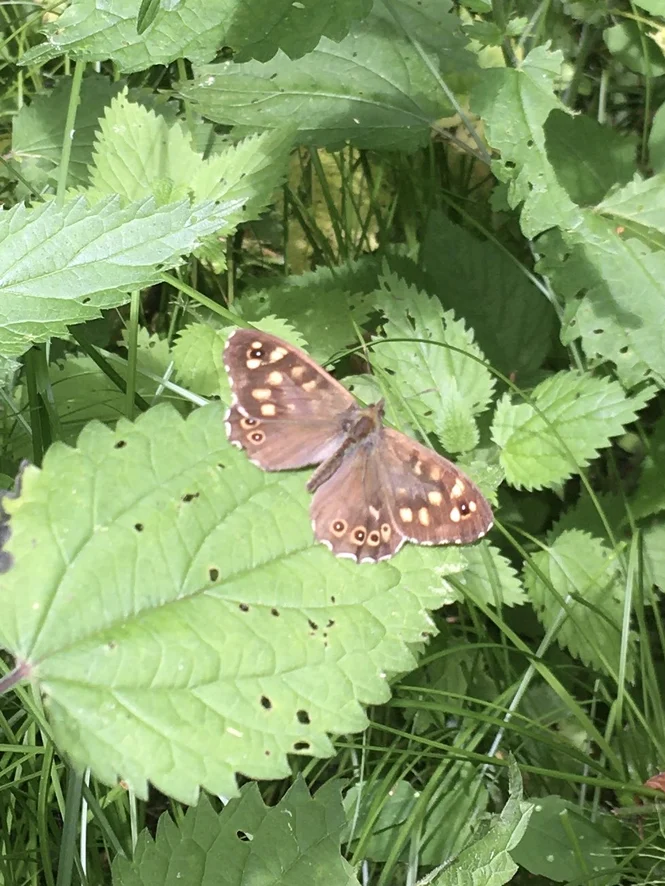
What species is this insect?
Pararge aegeria
